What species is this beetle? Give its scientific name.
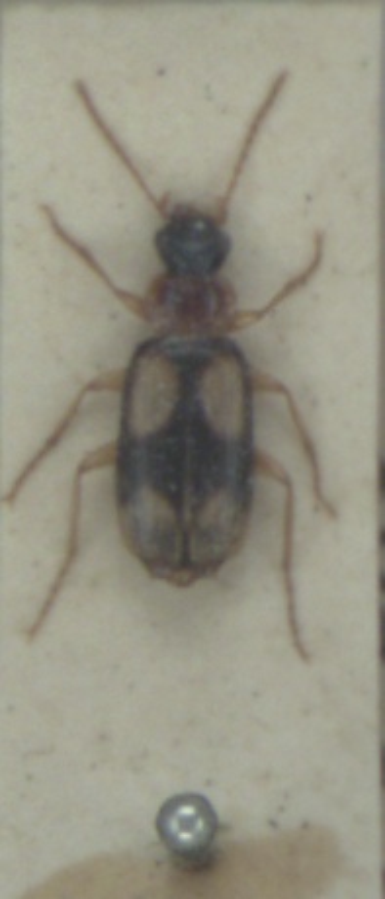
Dromius quadrimaculatus
